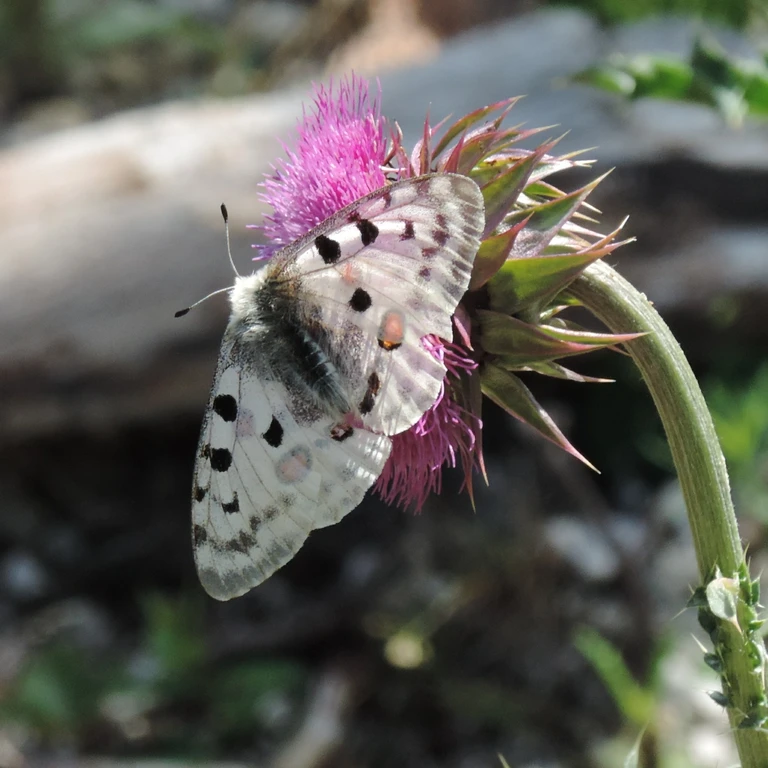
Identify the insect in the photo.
Parnassius apollo
